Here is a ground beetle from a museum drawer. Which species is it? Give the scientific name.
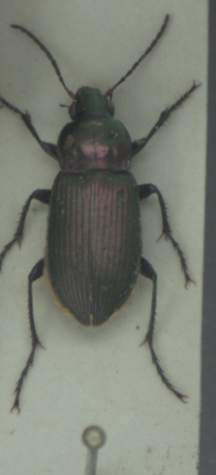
Poecilus cupreus
